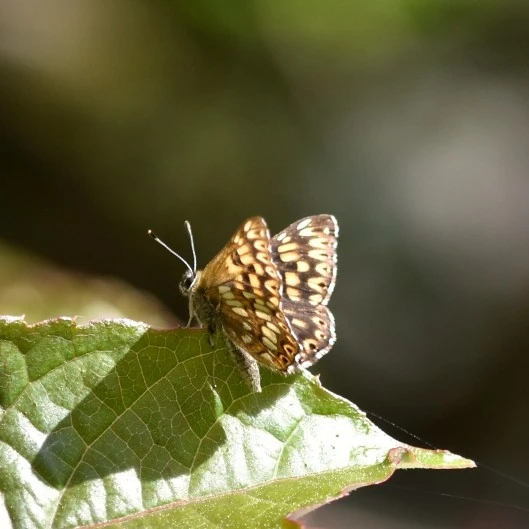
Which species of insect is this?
Hamearis lucina
